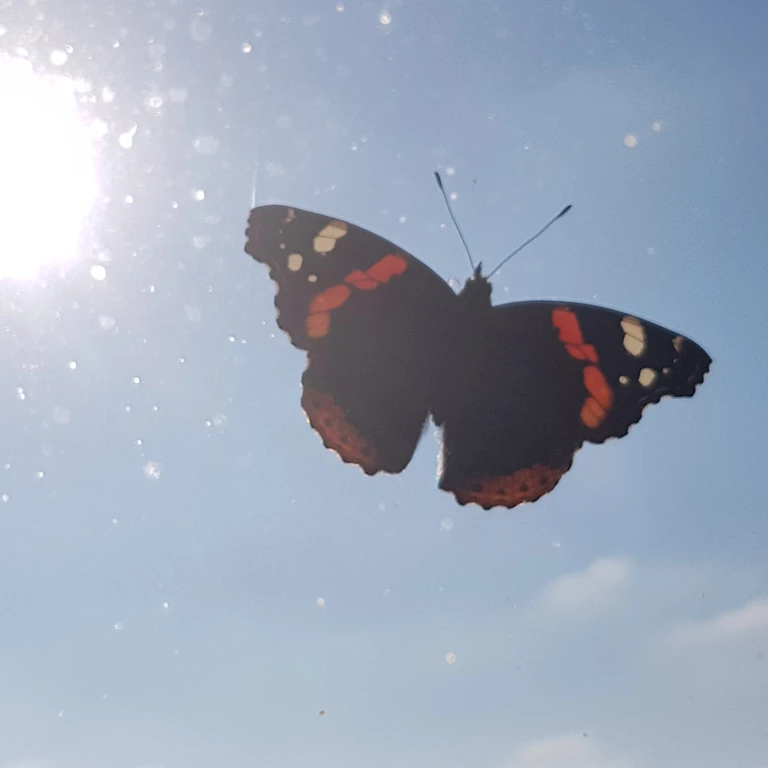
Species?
Vanessa atalanta
